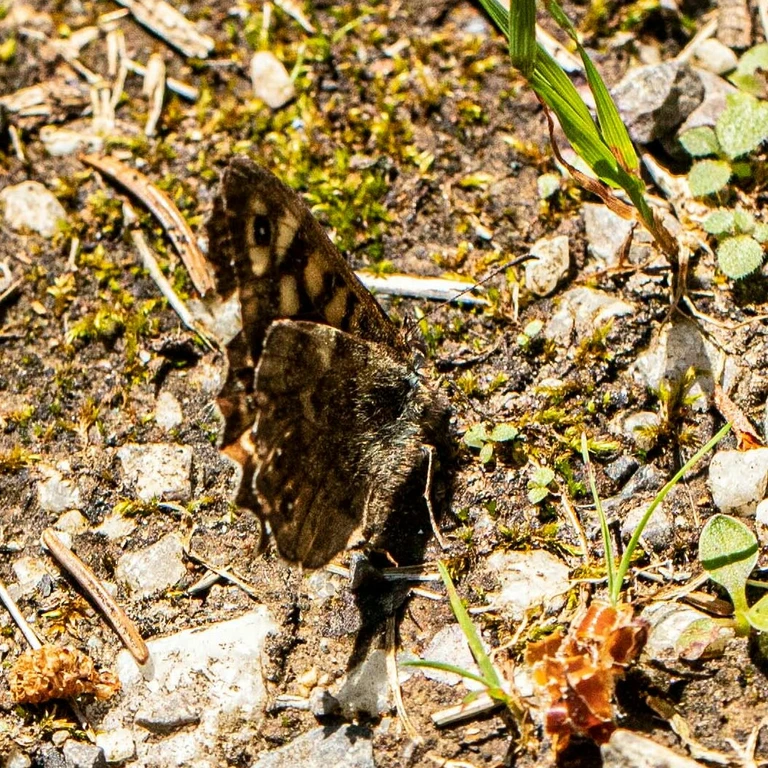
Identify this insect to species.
Pararge aegeria
